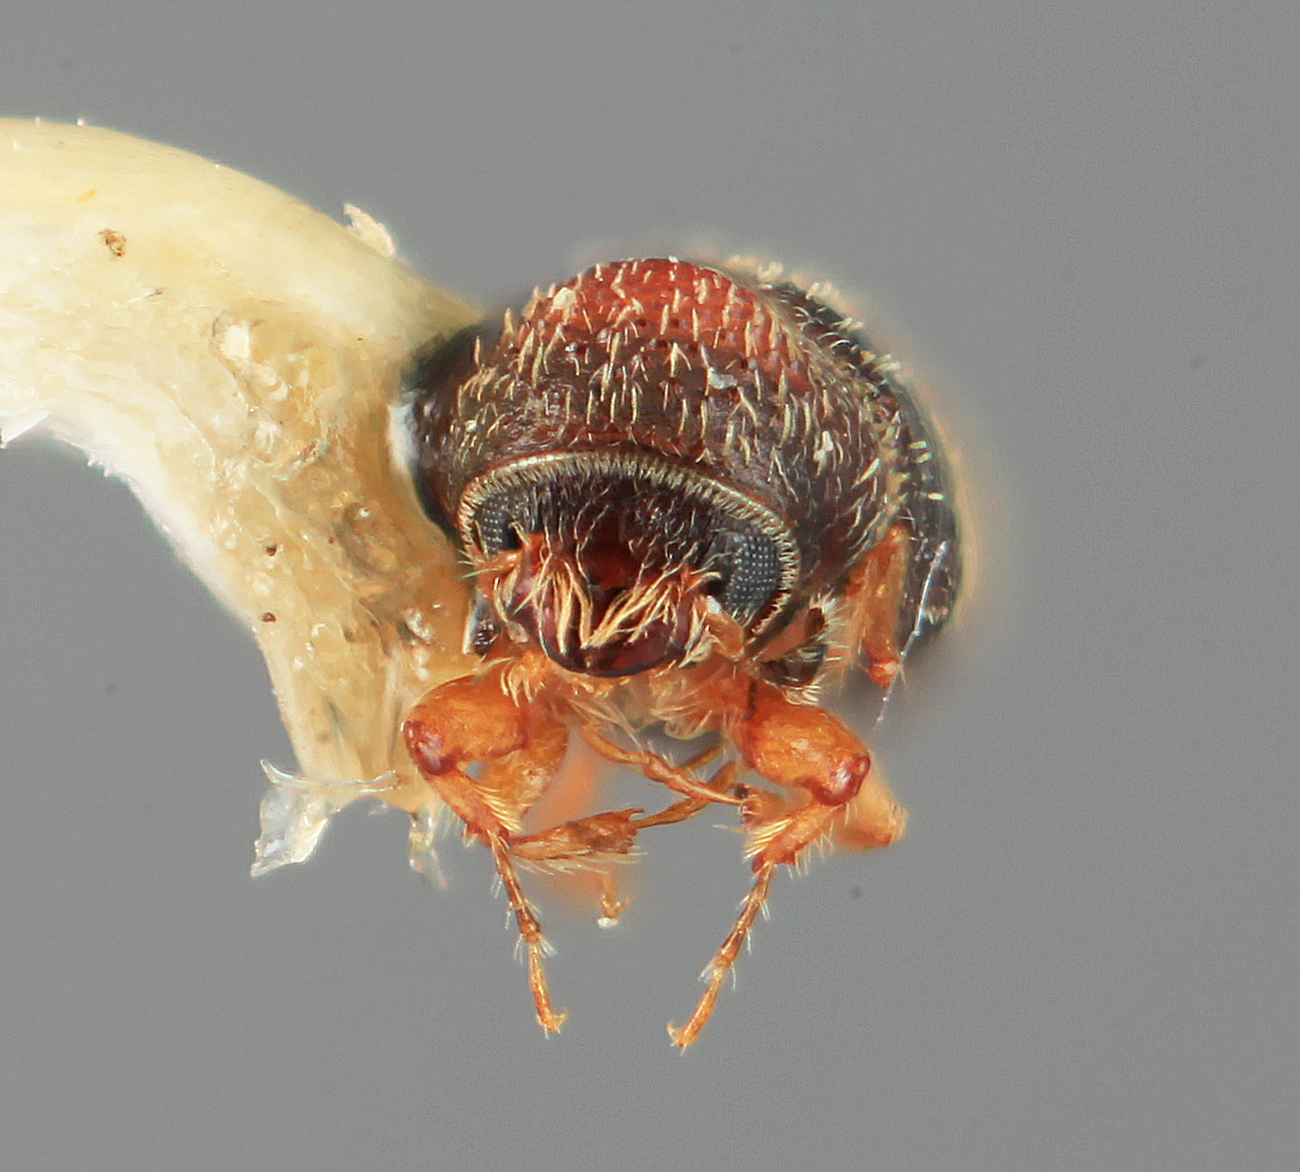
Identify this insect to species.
Thysanoes subulatus (also Cryptulocleptus subulatus)
